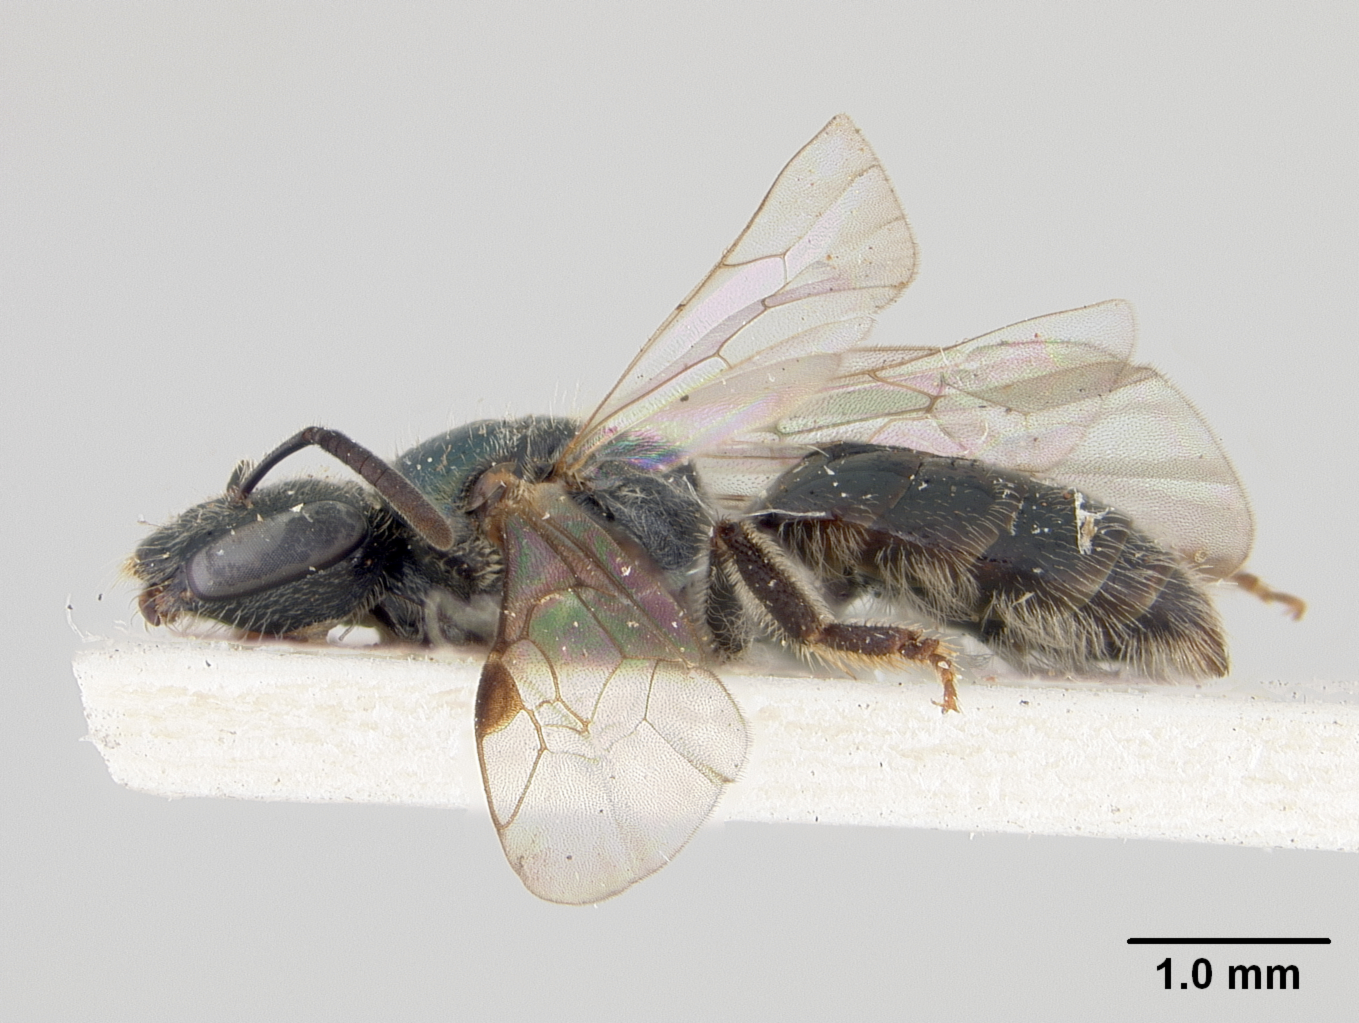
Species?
Halictus demissus
